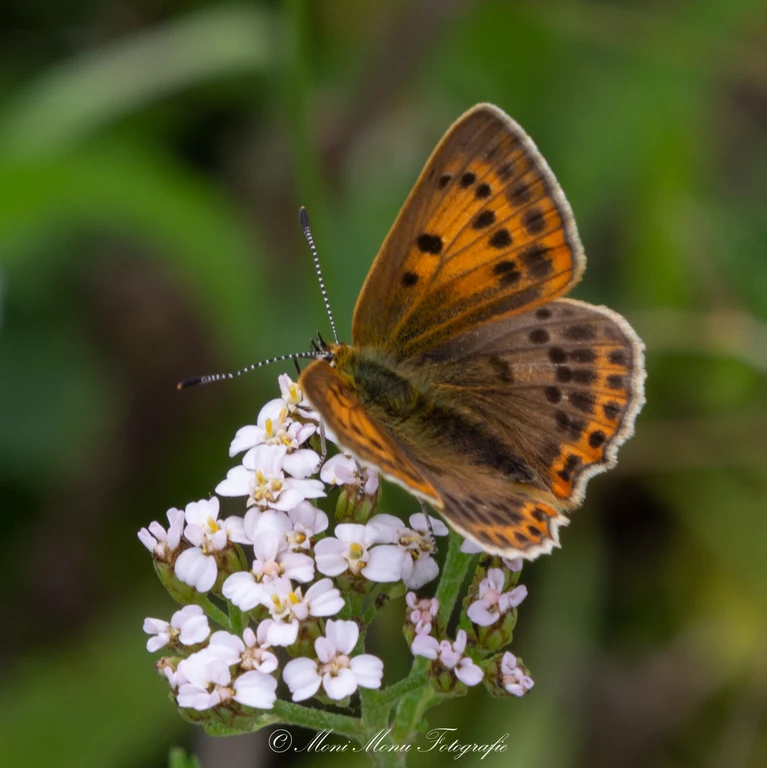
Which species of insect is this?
Lycaena tityrus (also Loweia tityrus)
